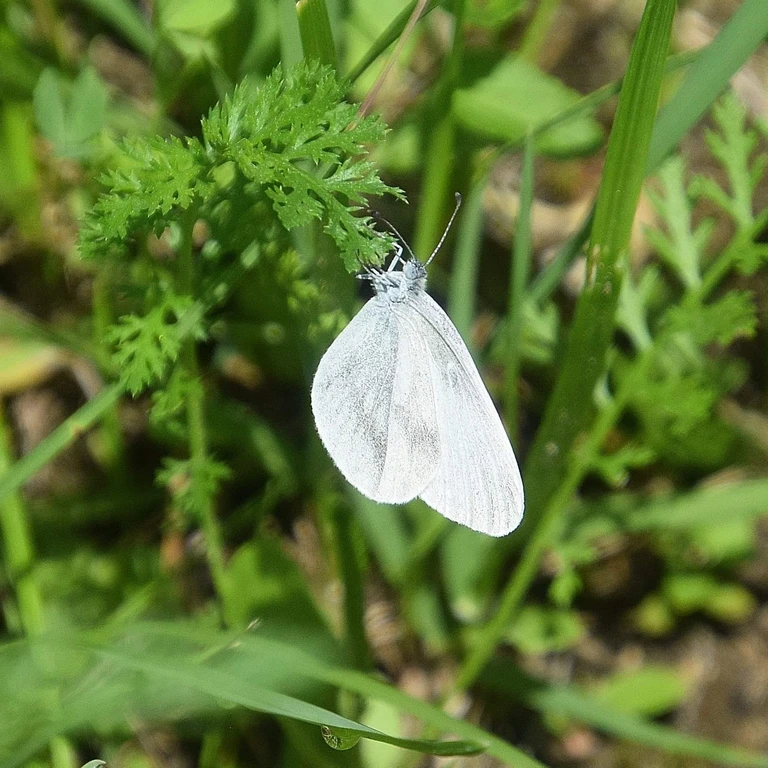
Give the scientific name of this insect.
Leptidea sinapis/juvernica
